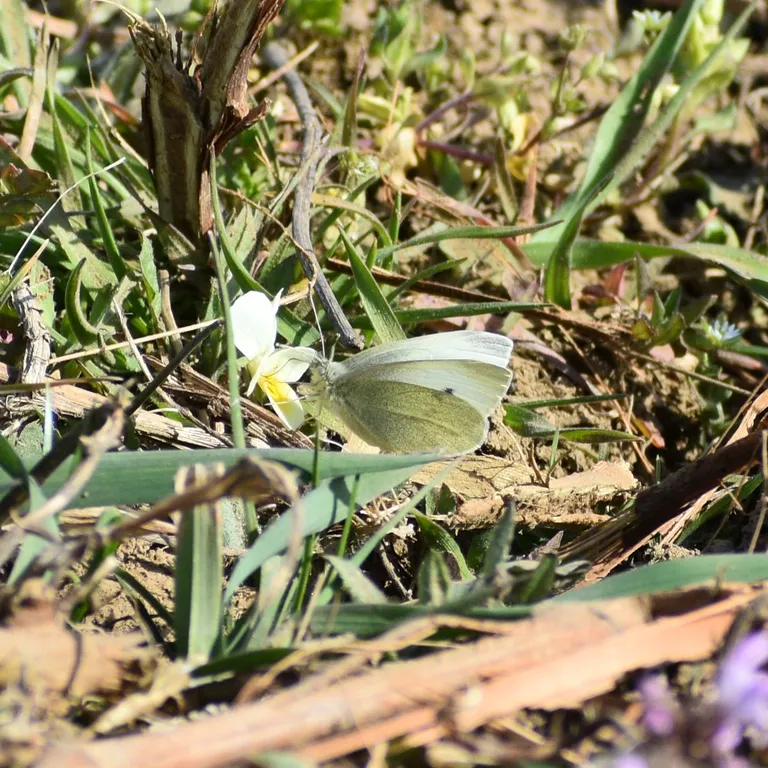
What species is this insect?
Pieris rapae
